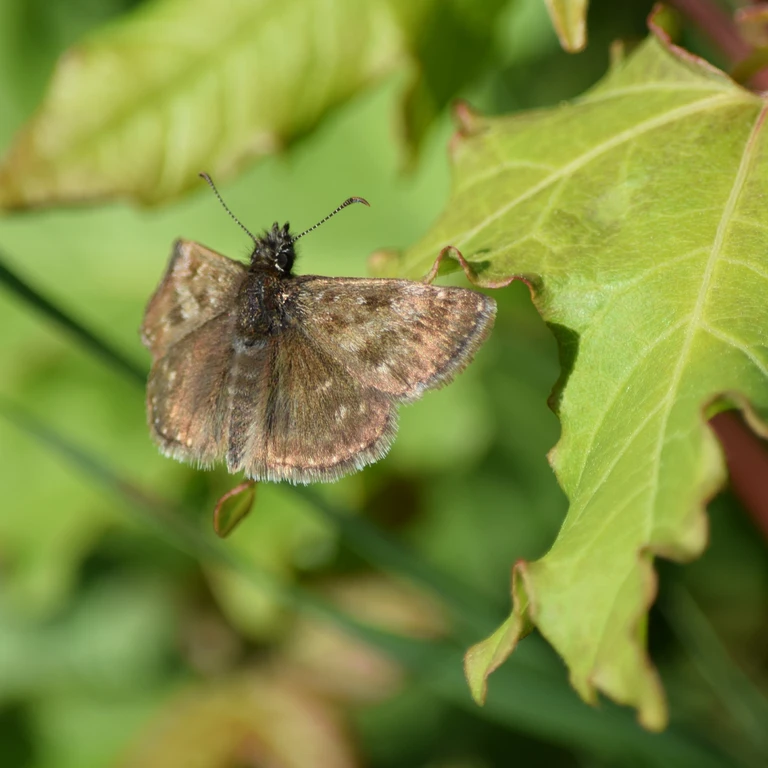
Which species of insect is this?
Erynnis tages
